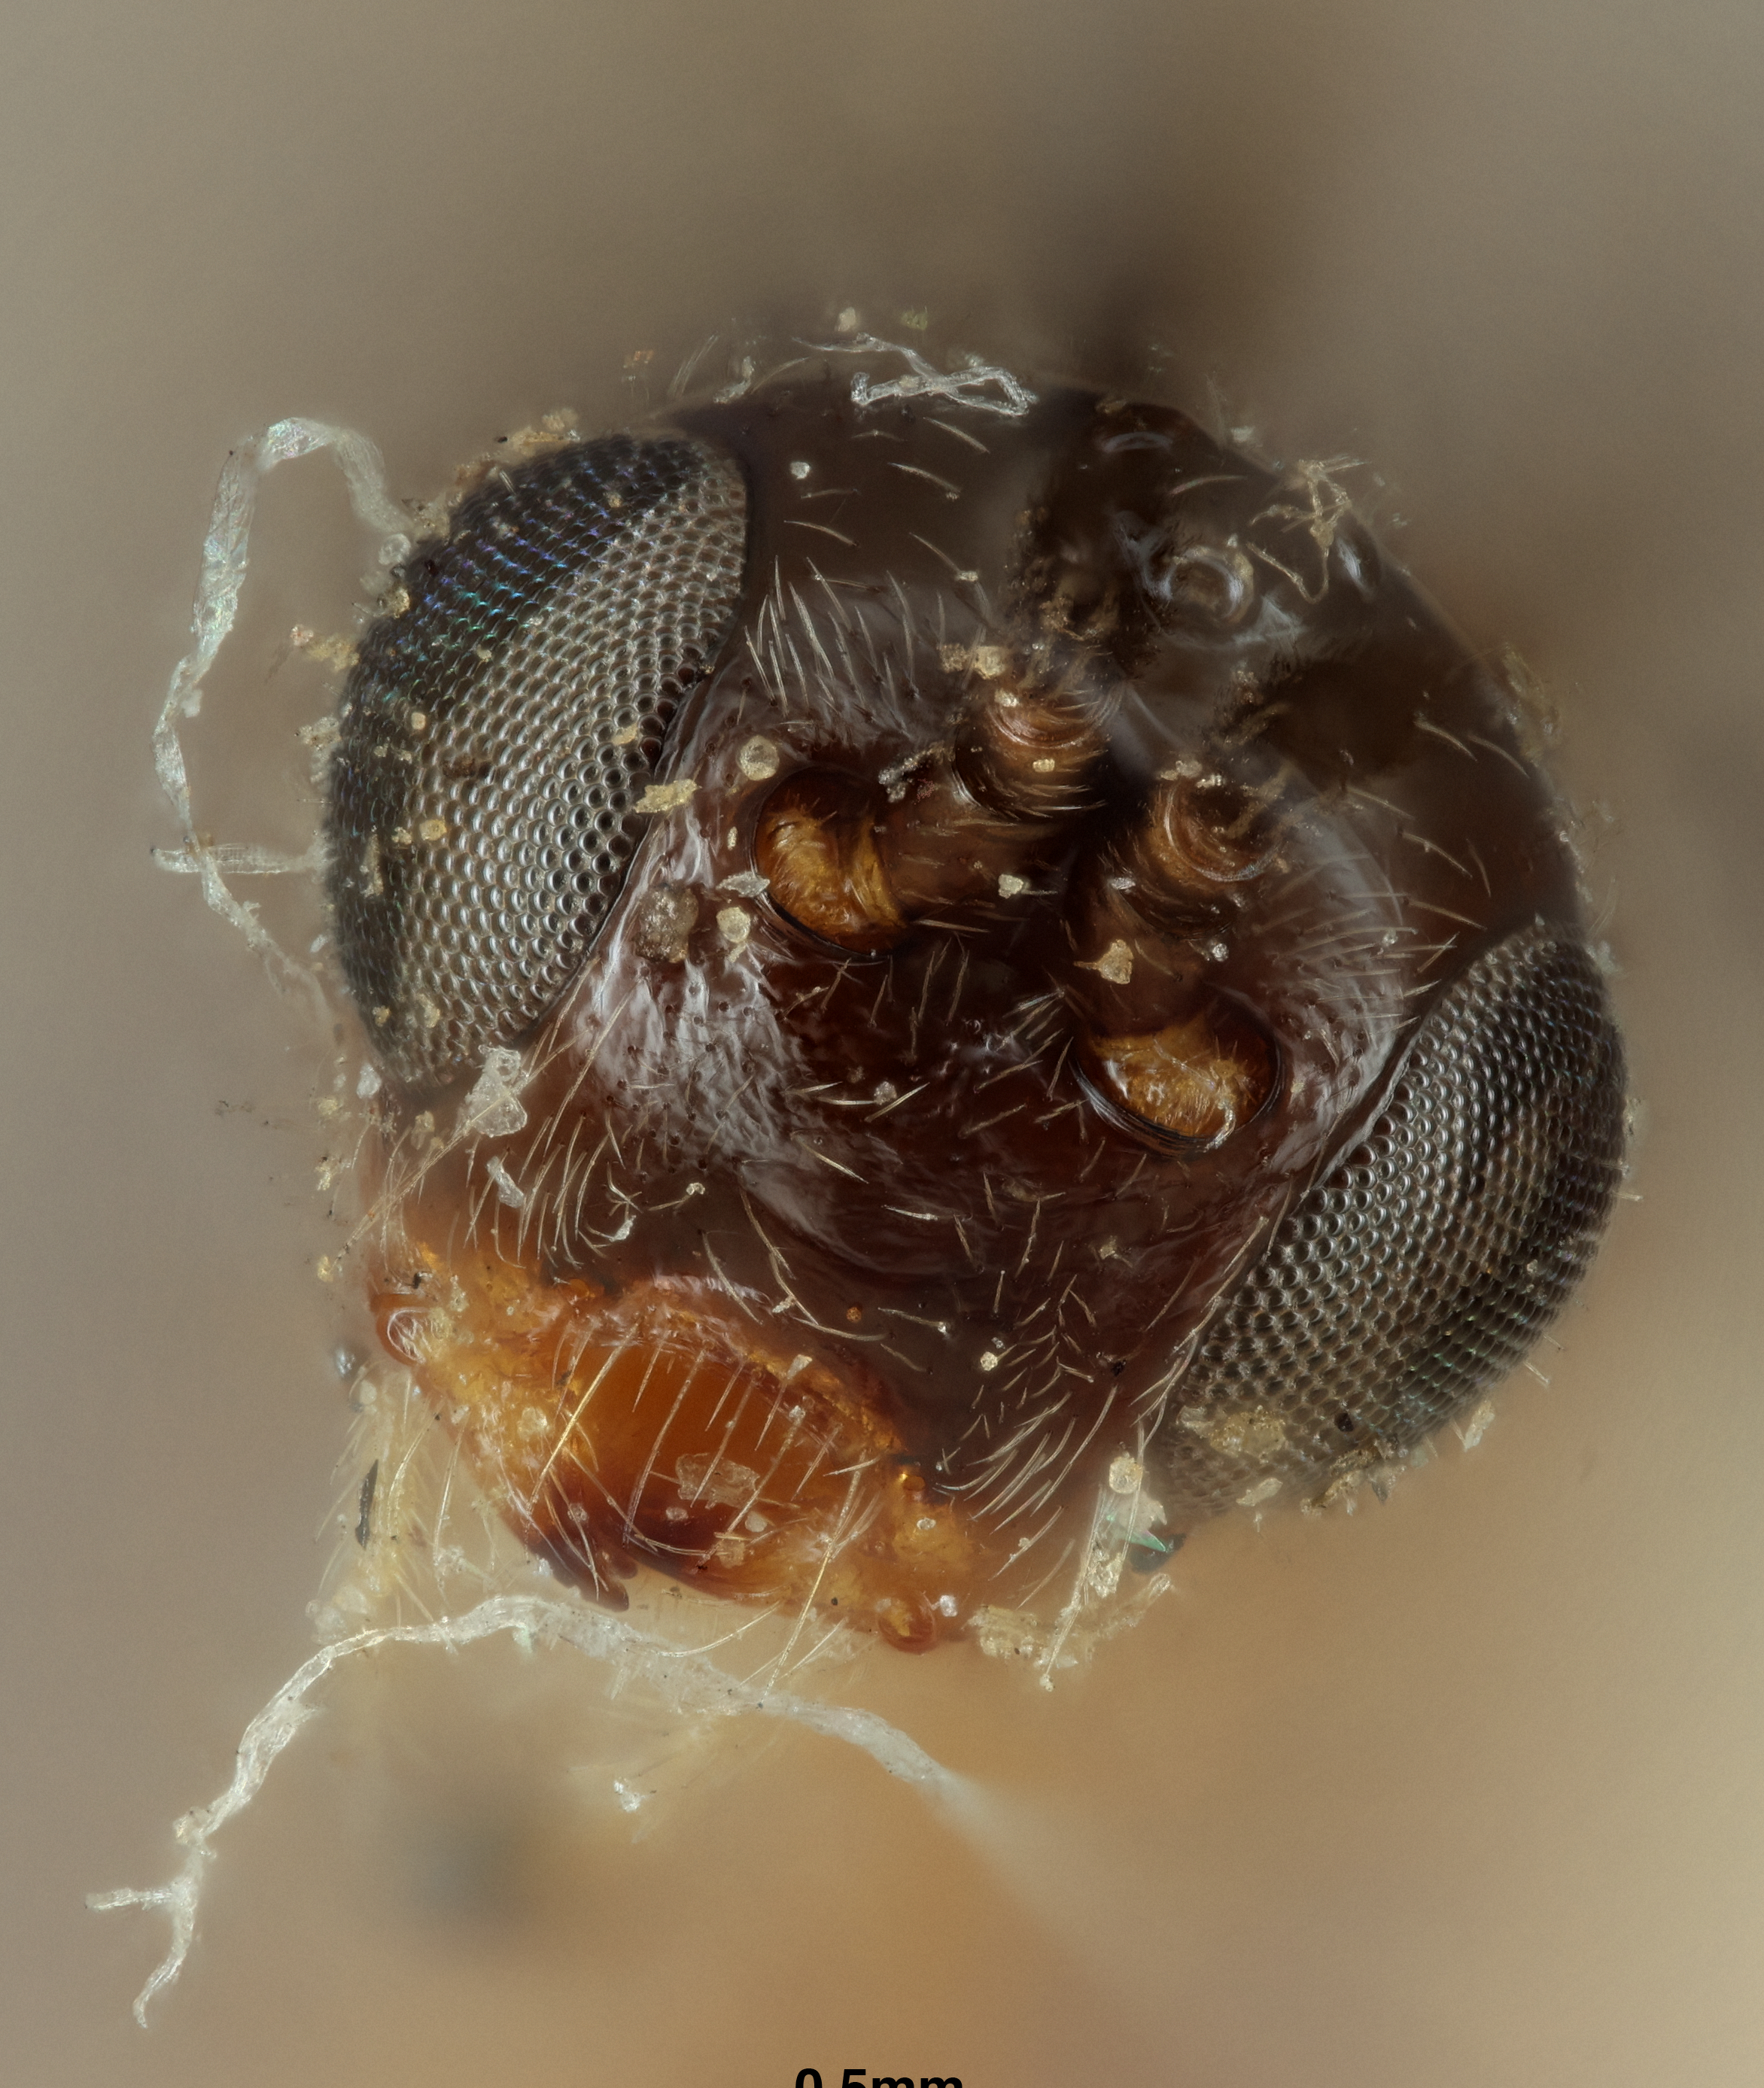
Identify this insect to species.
Bracon meromyzae
